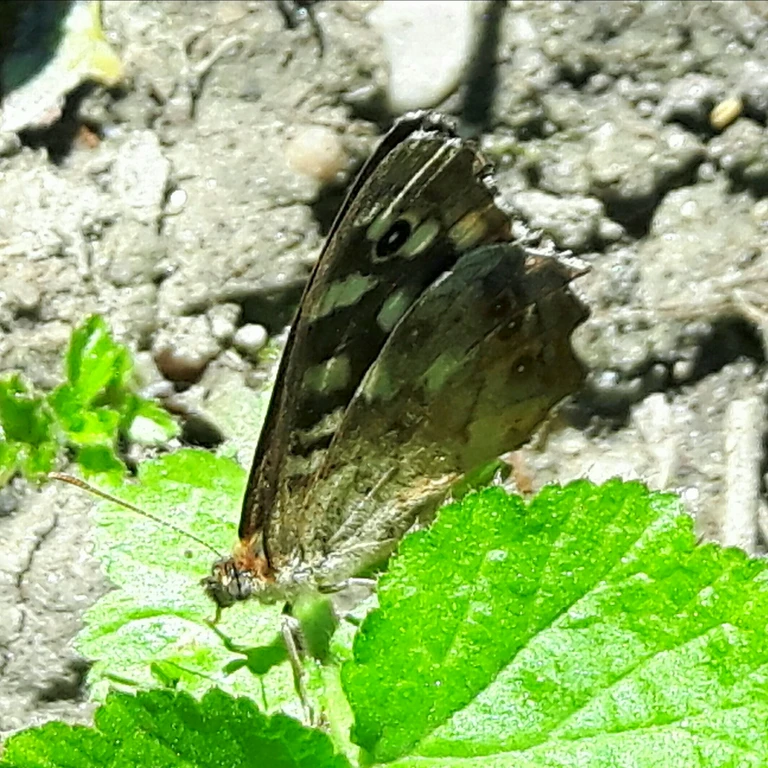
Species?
Pararge aegeria
